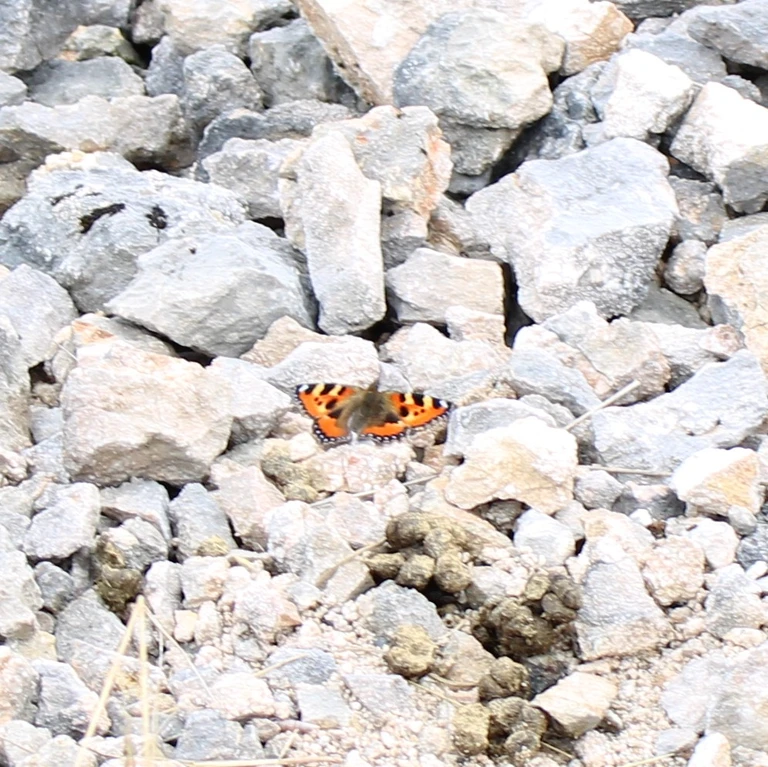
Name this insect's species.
Aglais urticae
